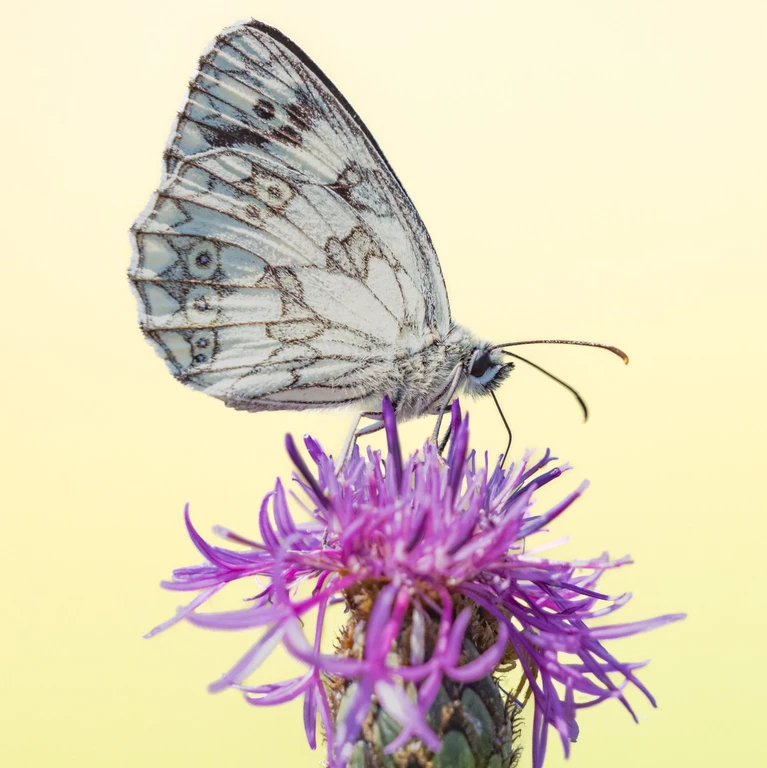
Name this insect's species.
Melanargia galathea
